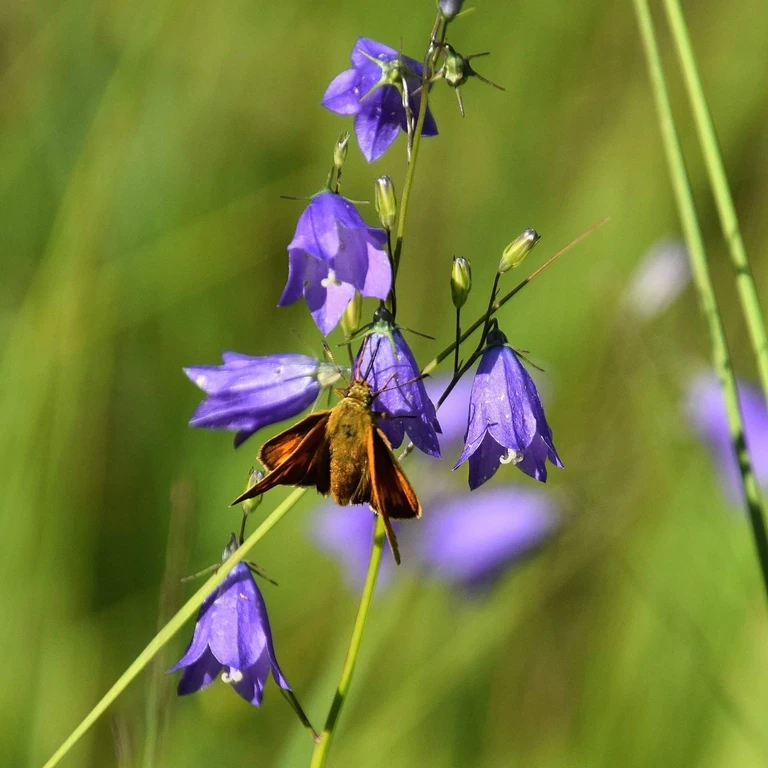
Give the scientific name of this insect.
Ochlodes sylvanus (also Ochlodes venata)
